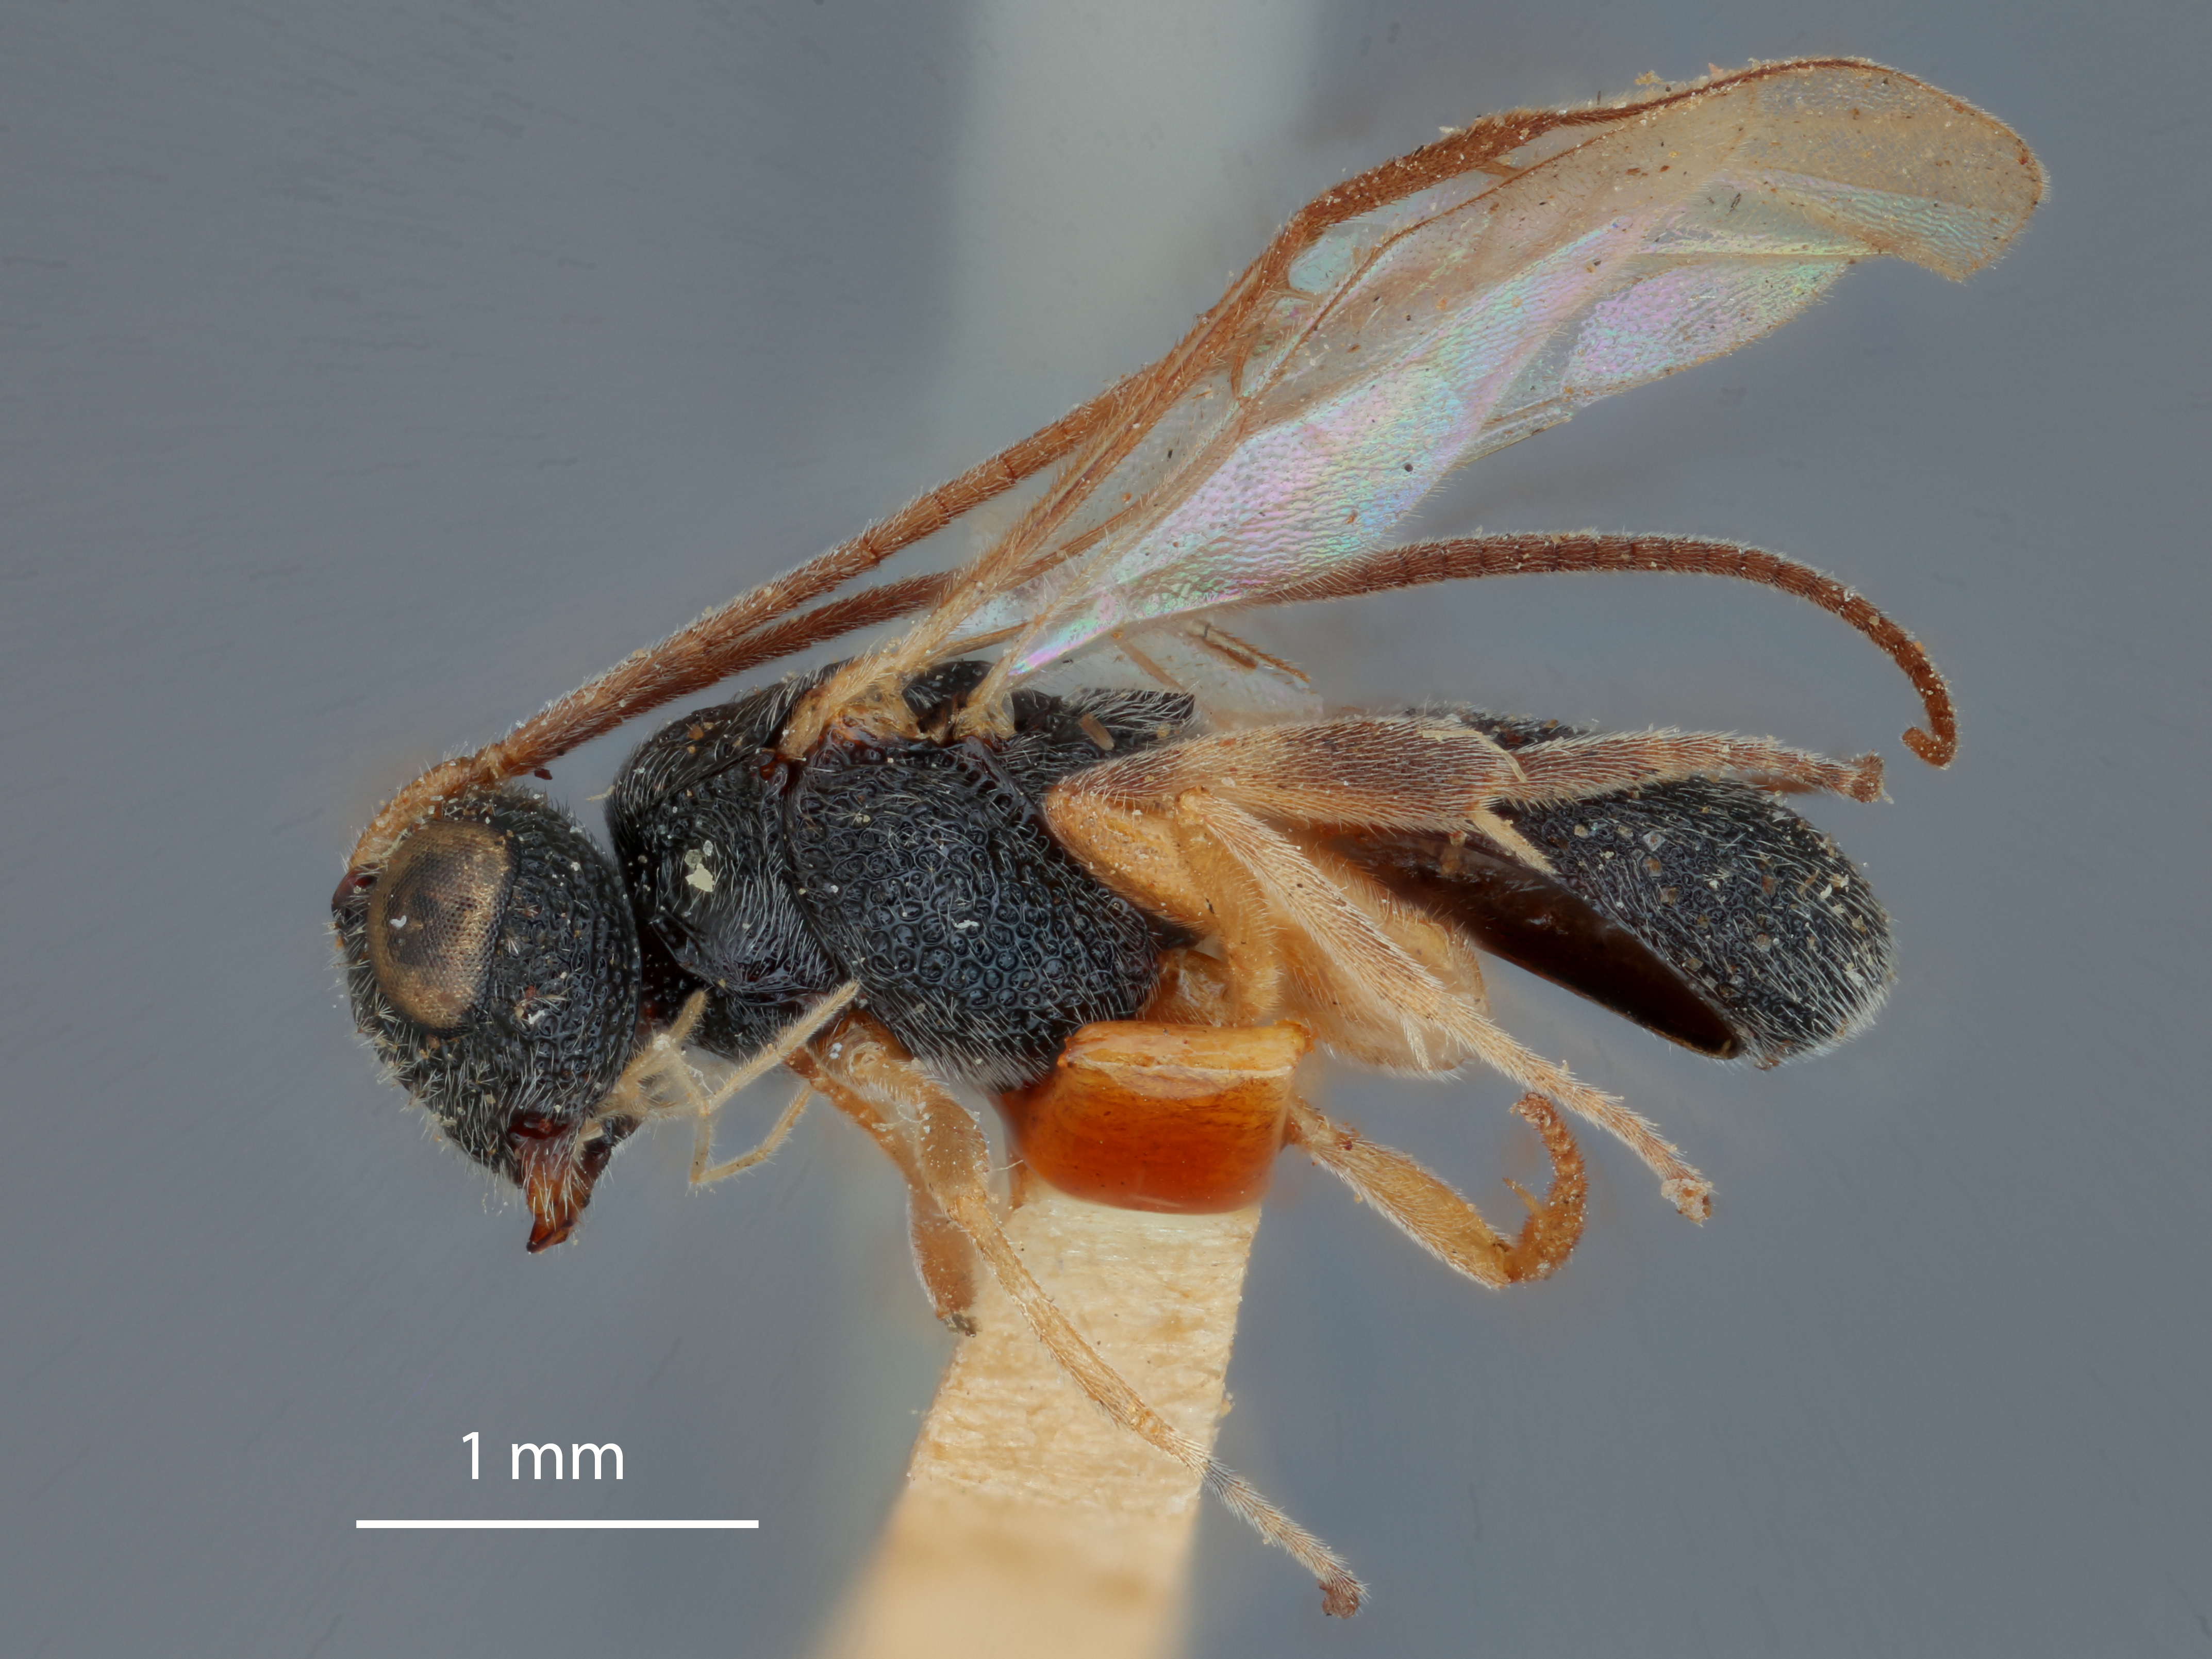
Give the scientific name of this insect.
Ascogaster longulus
